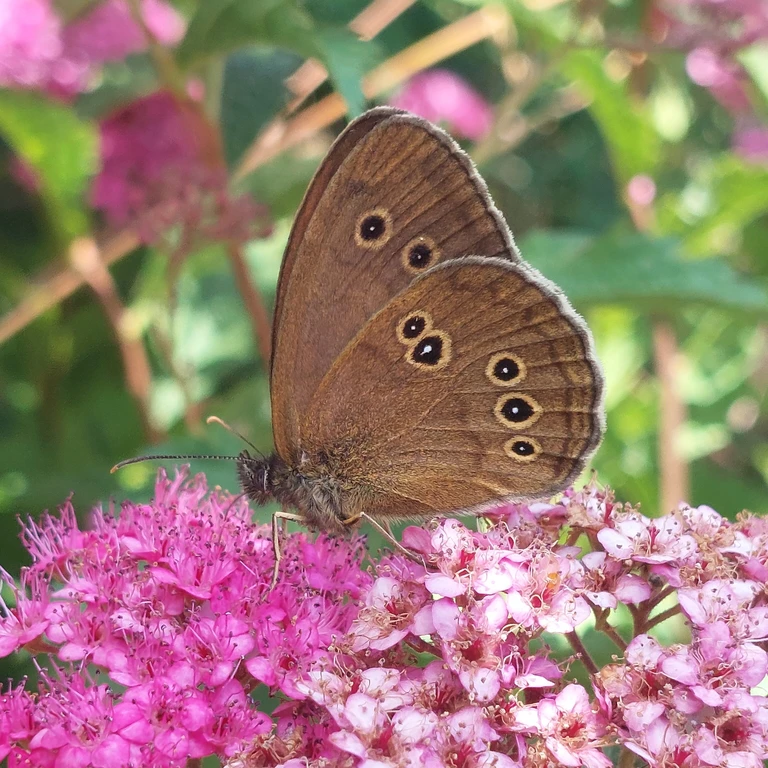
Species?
Aphantopus hyperantus
